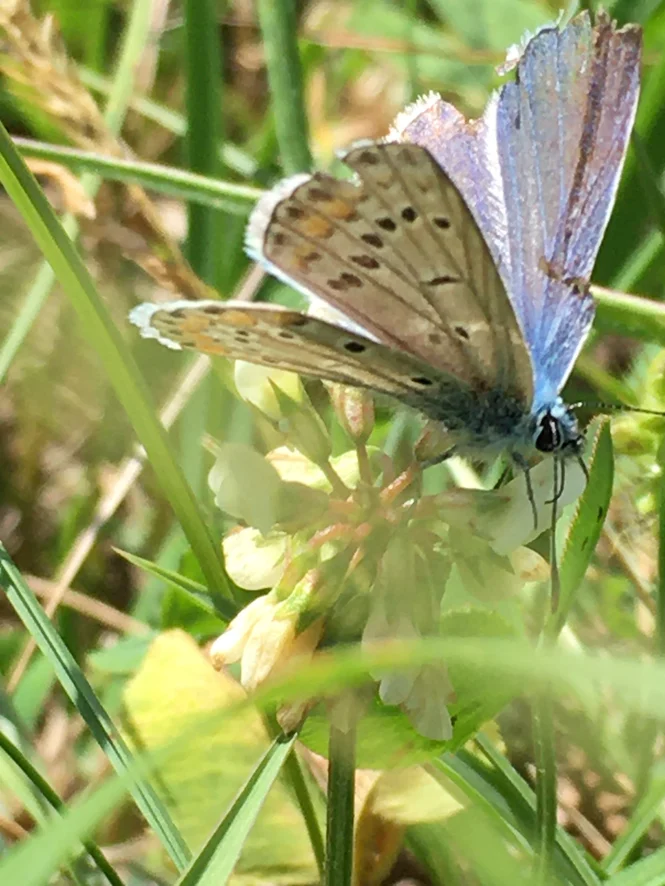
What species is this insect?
Polyommatus icarus
